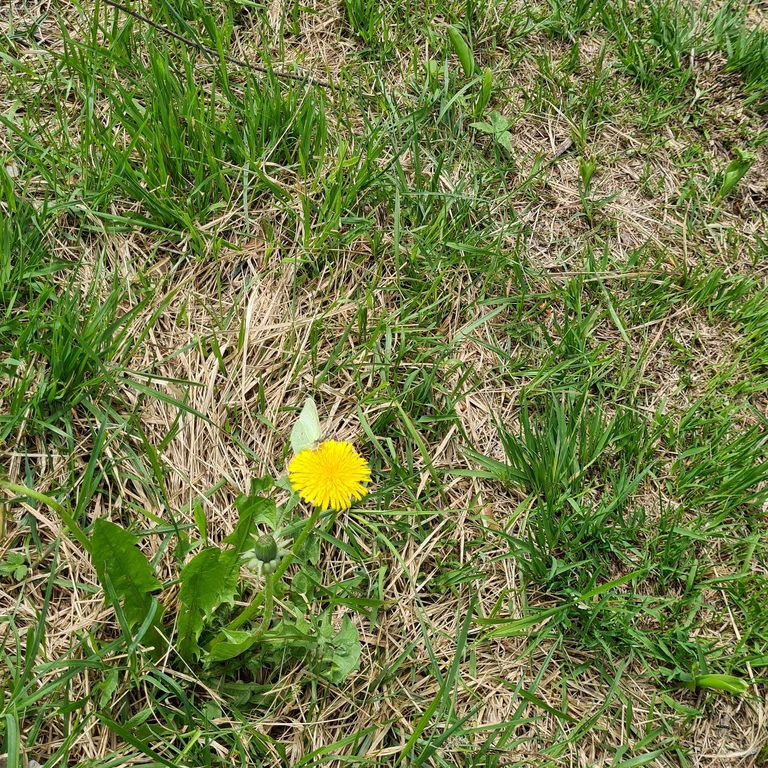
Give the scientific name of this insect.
Gonepteryx rhamni
